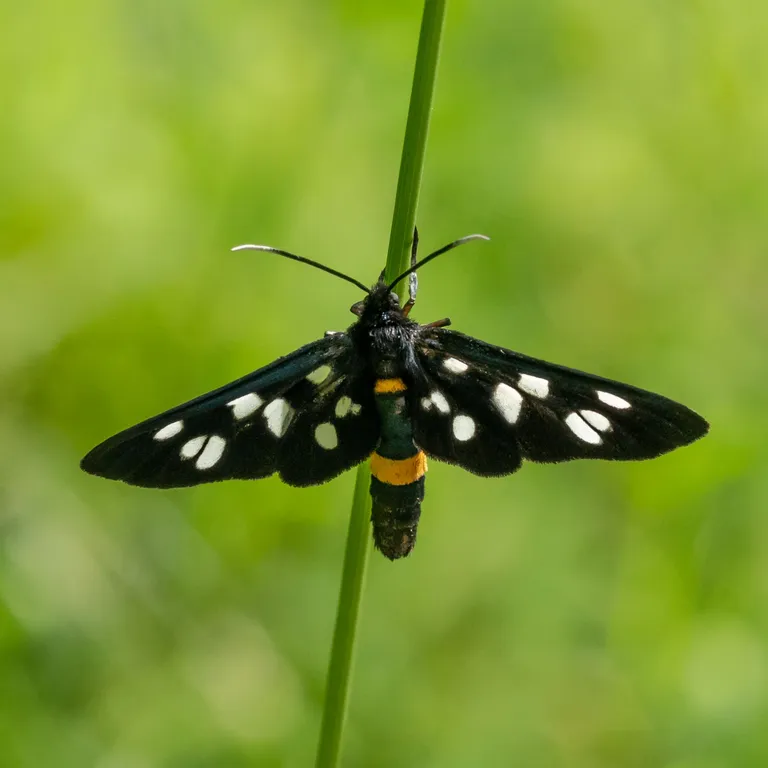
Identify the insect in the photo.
Amata phegea
